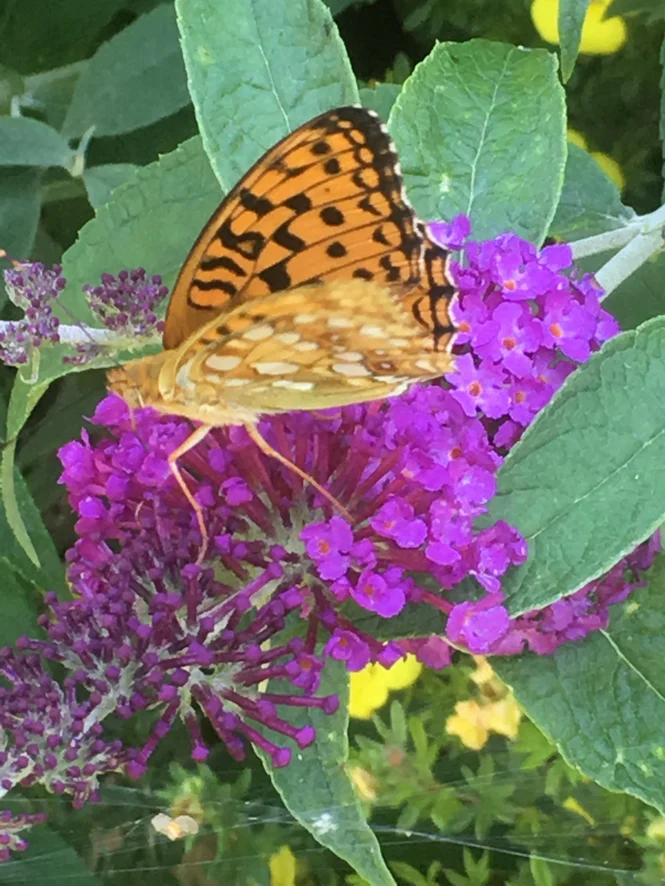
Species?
Fabriciana adippe
